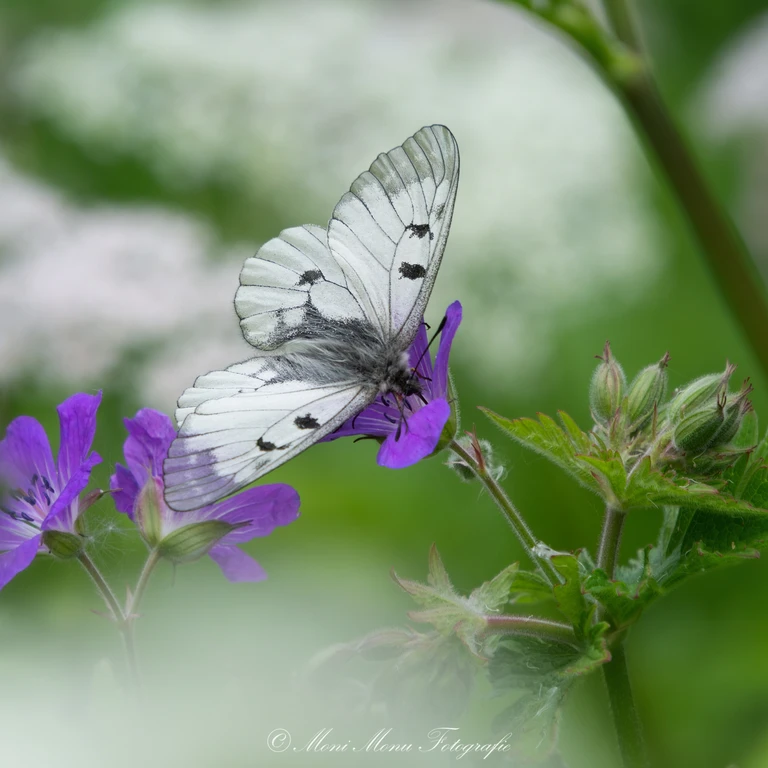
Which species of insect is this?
Parnassius mnemosyne
